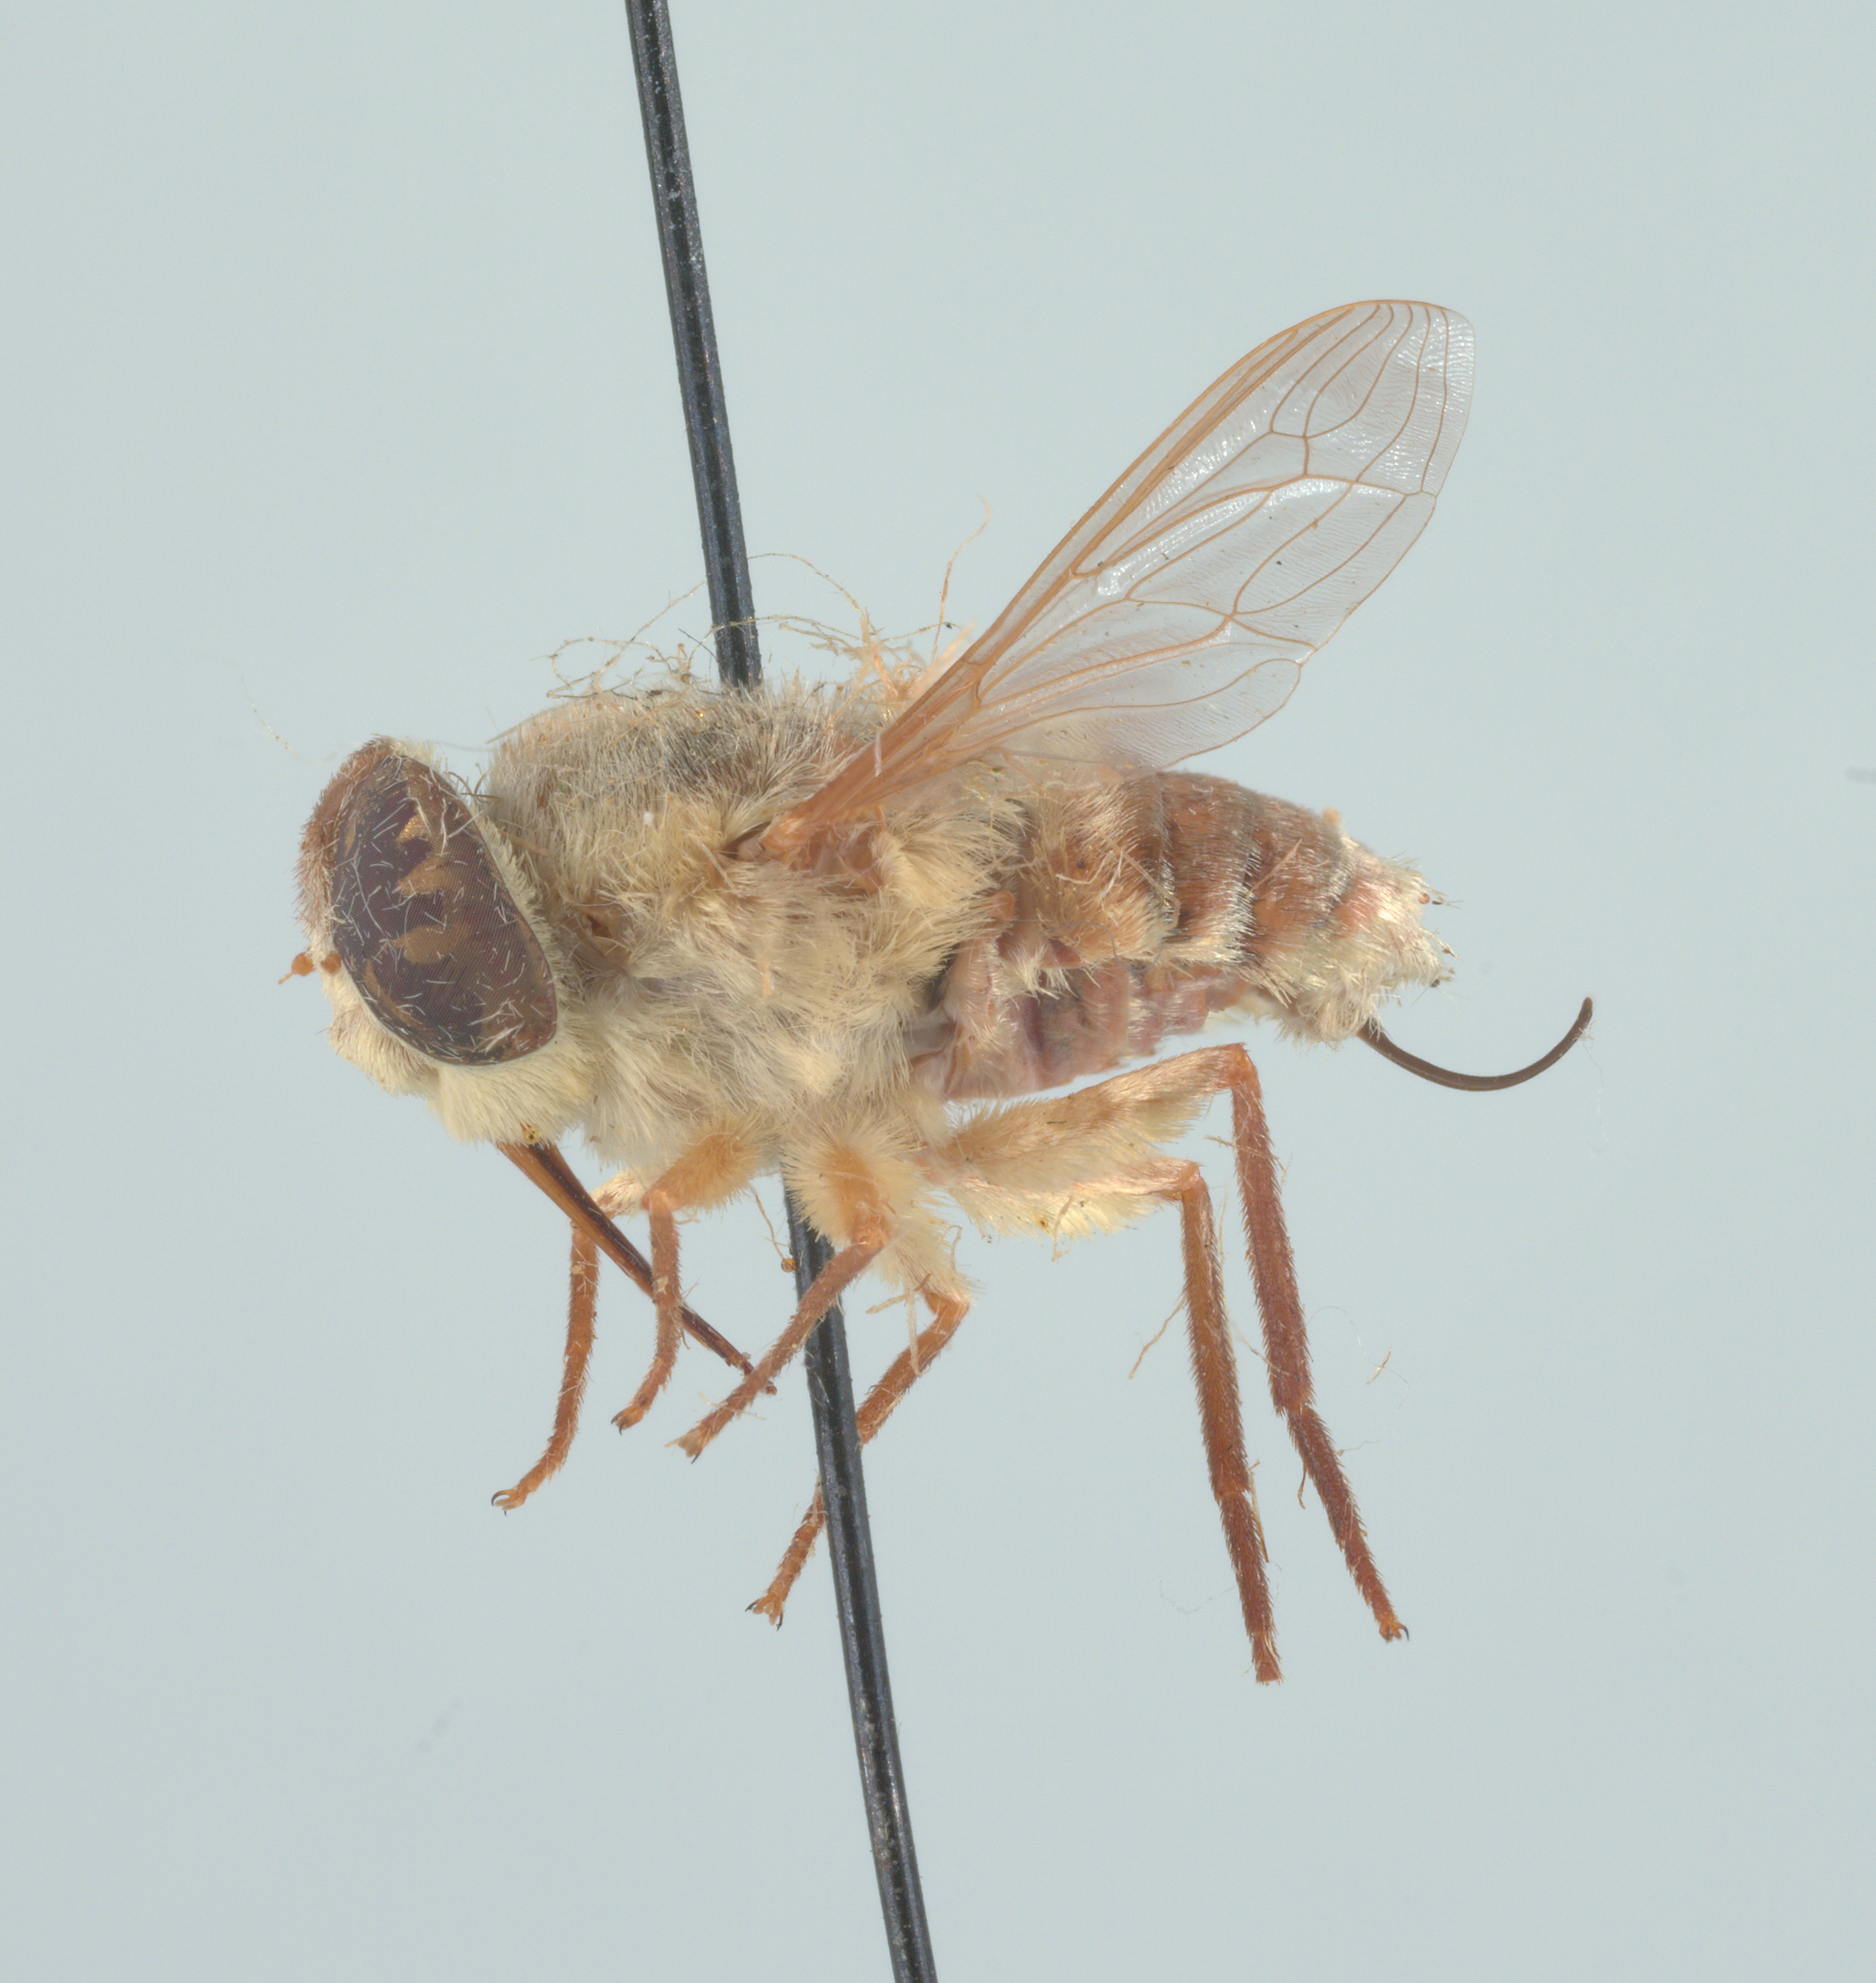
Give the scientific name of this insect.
Neorhynchocephalus volaticus
